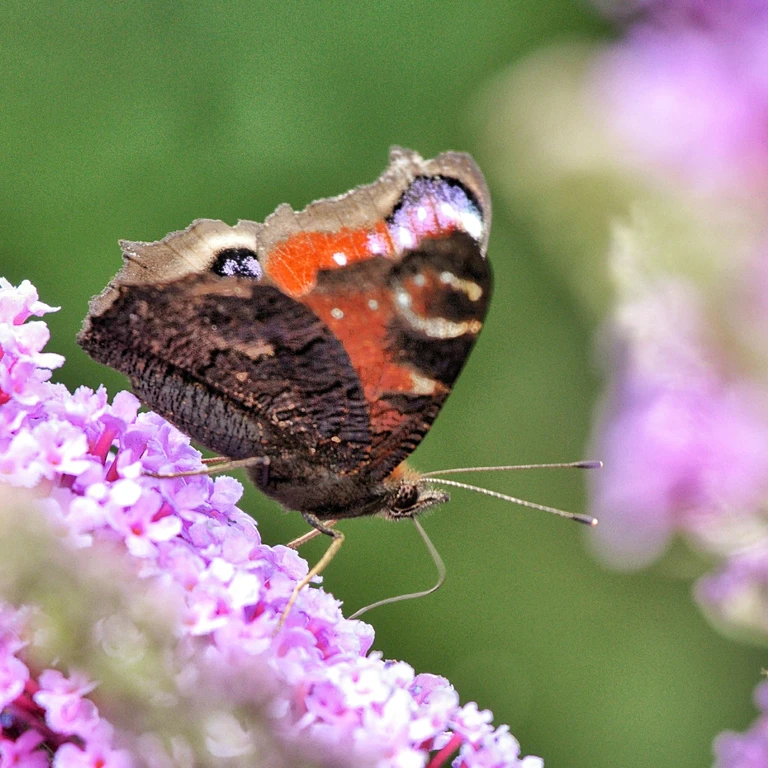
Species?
Aglais io
